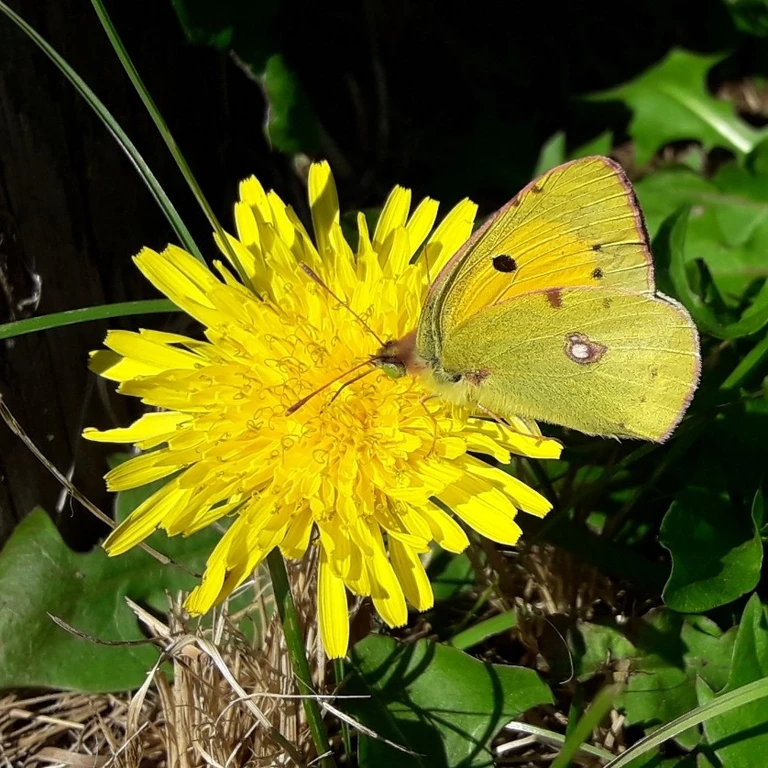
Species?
Colias croceus
